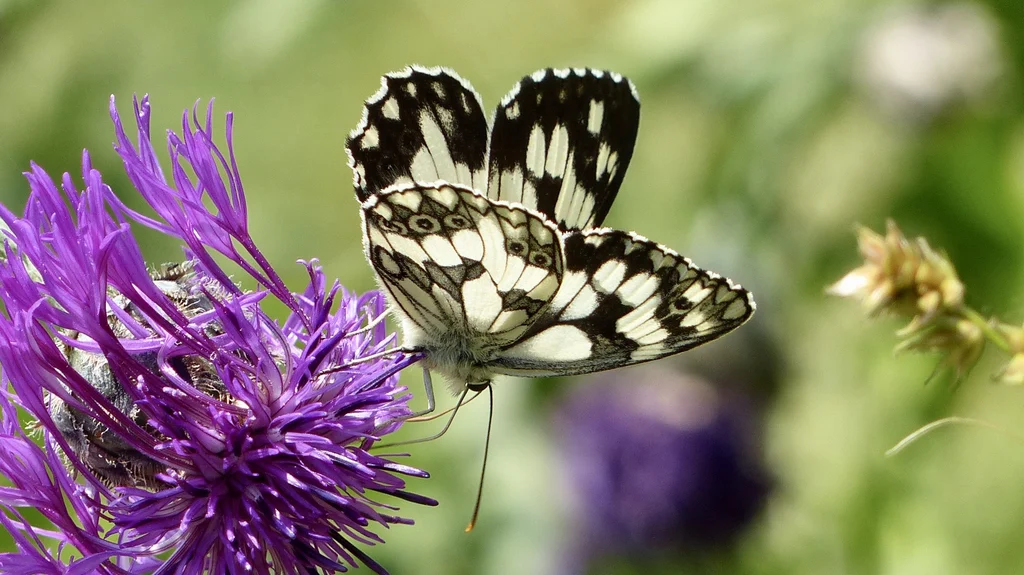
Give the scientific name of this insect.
Melanargia galathea
